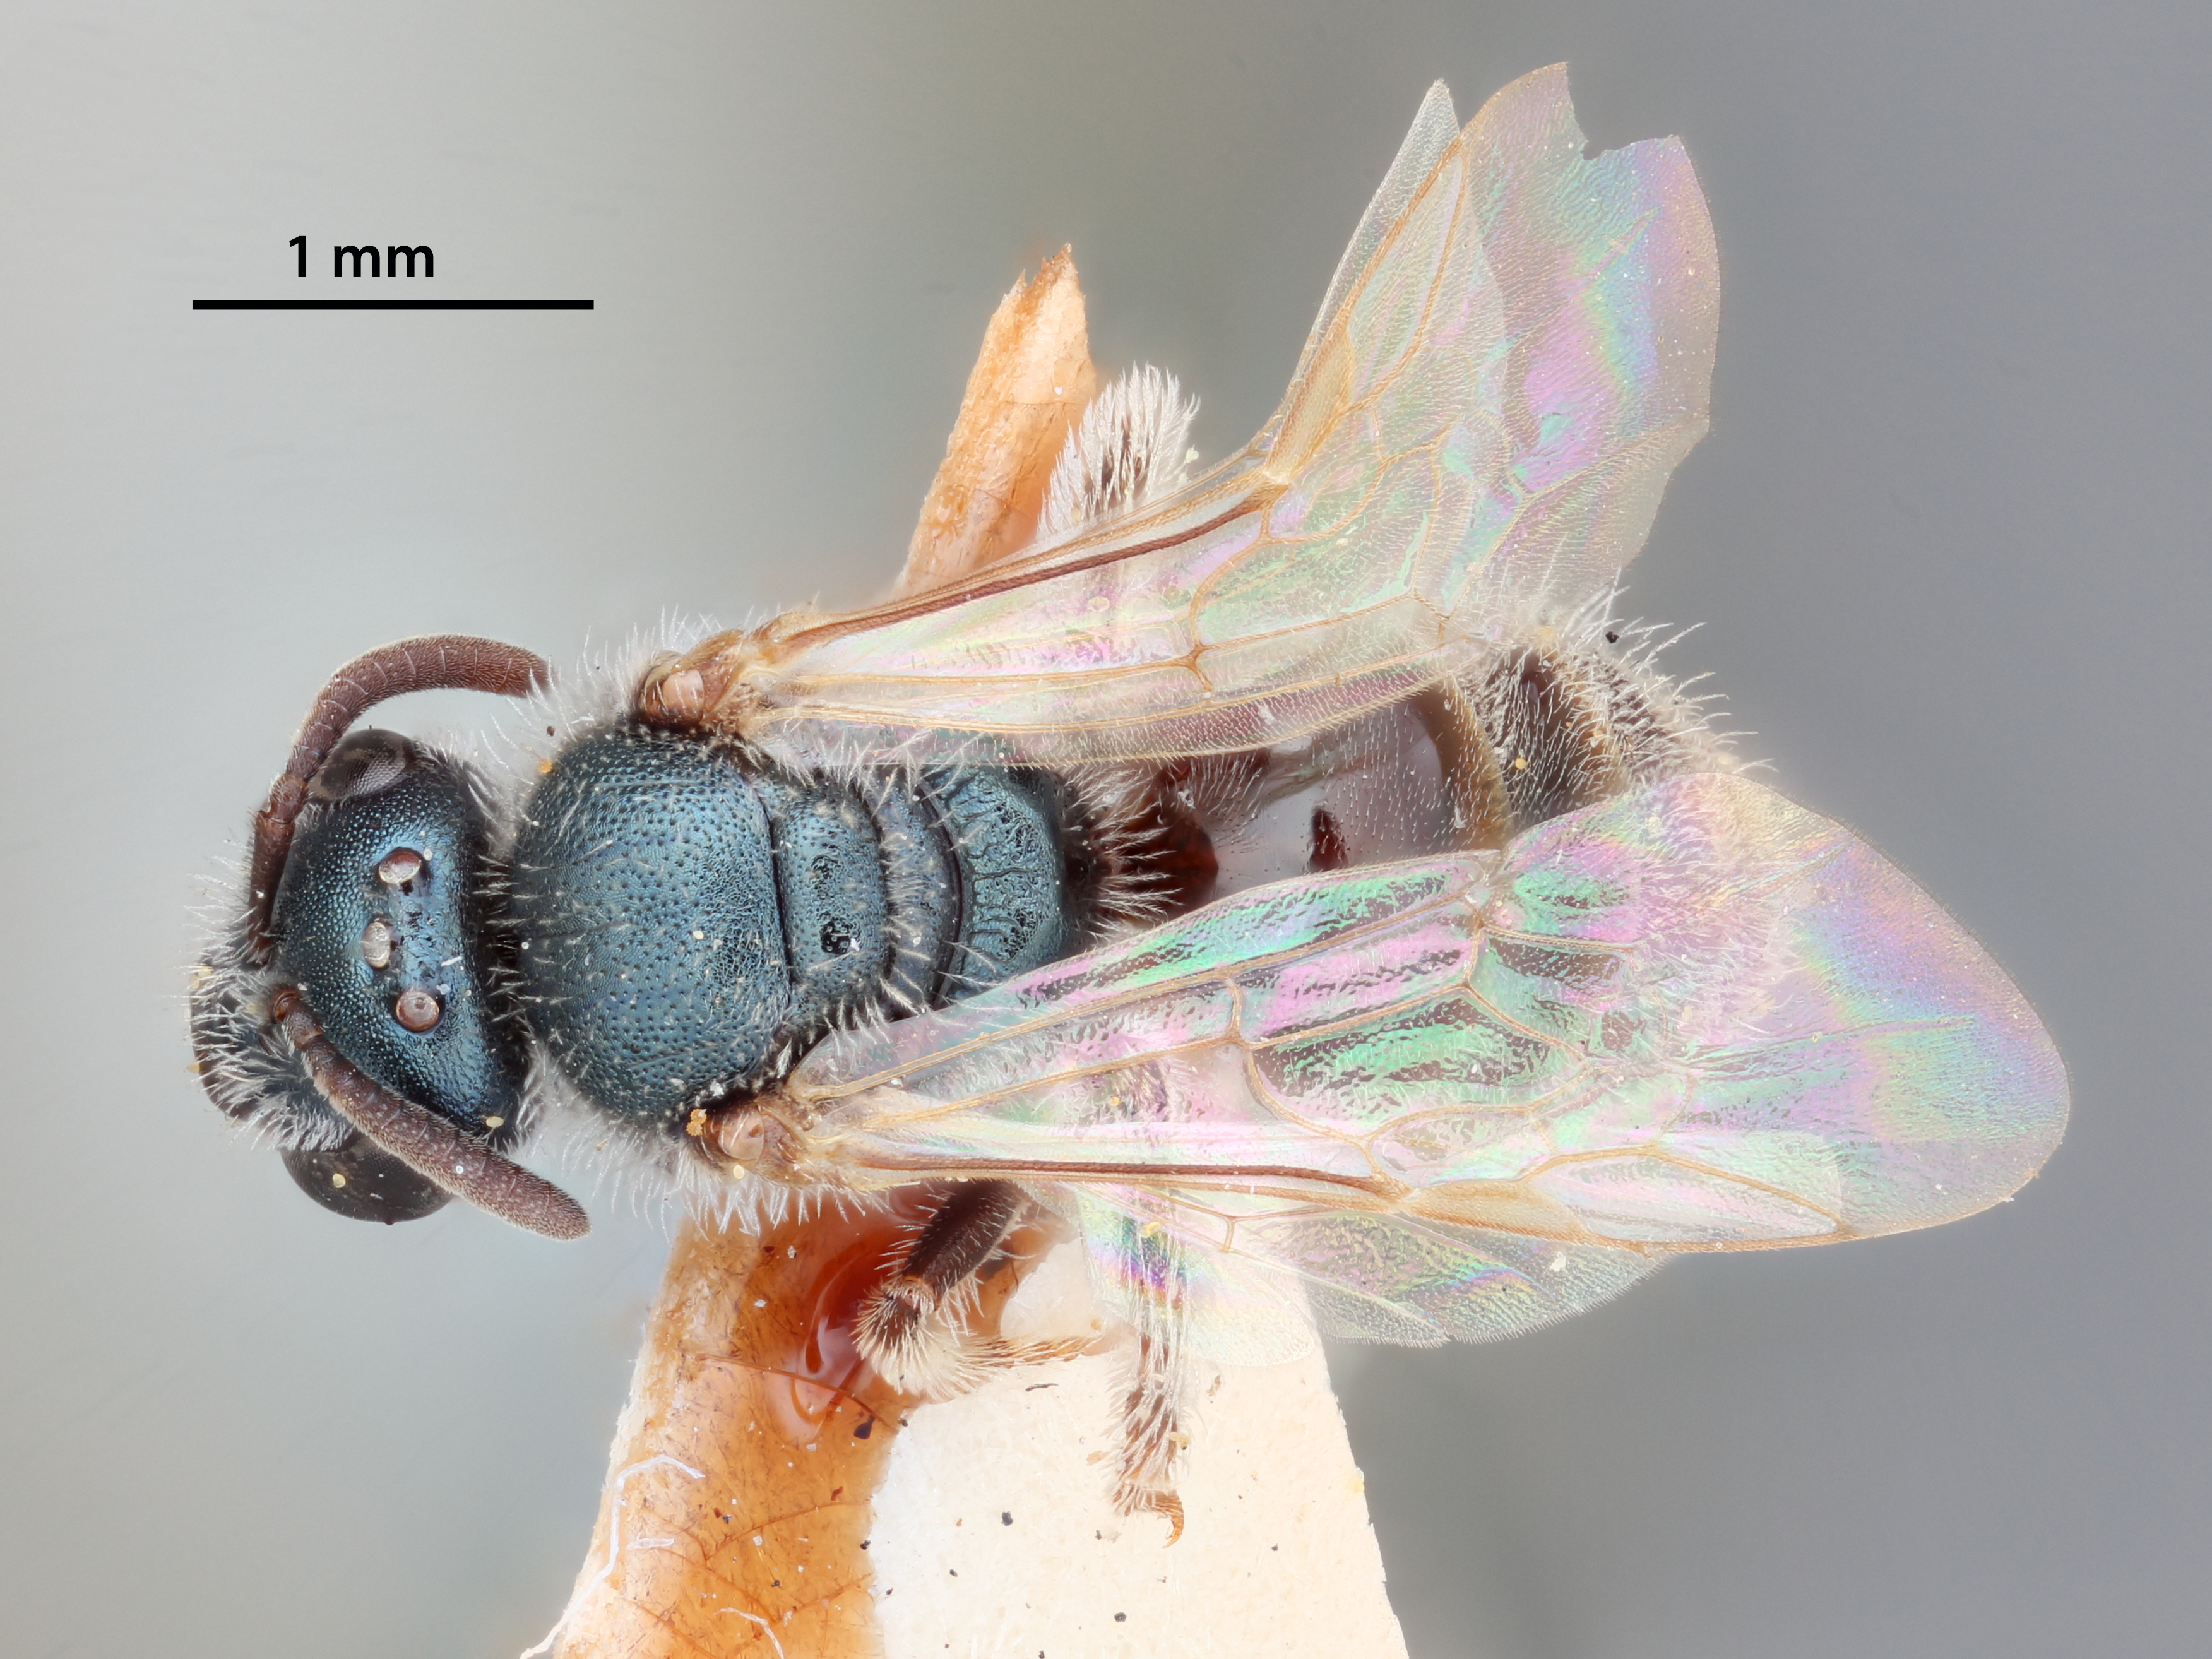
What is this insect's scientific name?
Halictus galei
